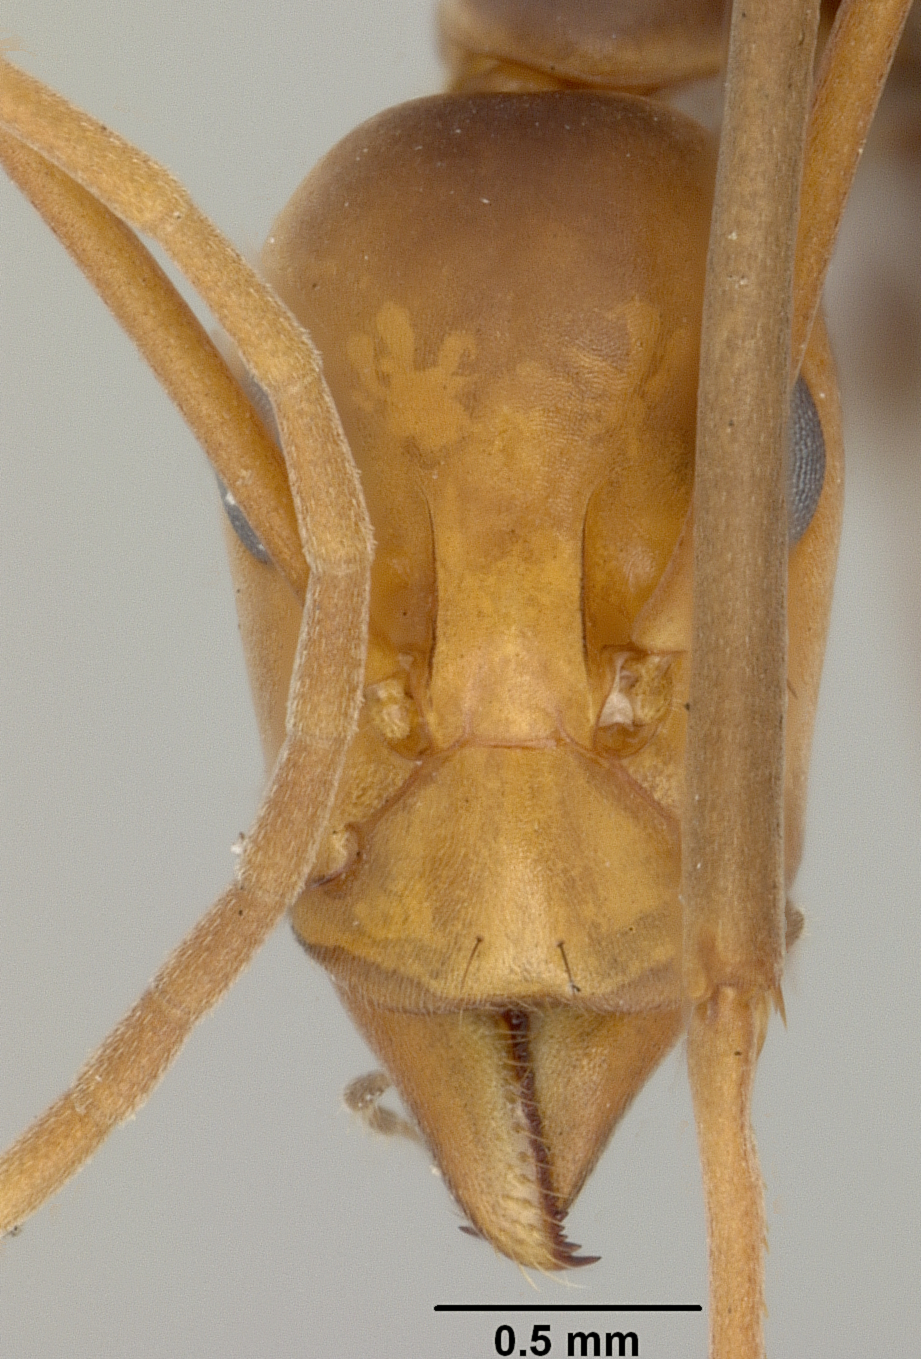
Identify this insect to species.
Leptomyrmex wiburdi
